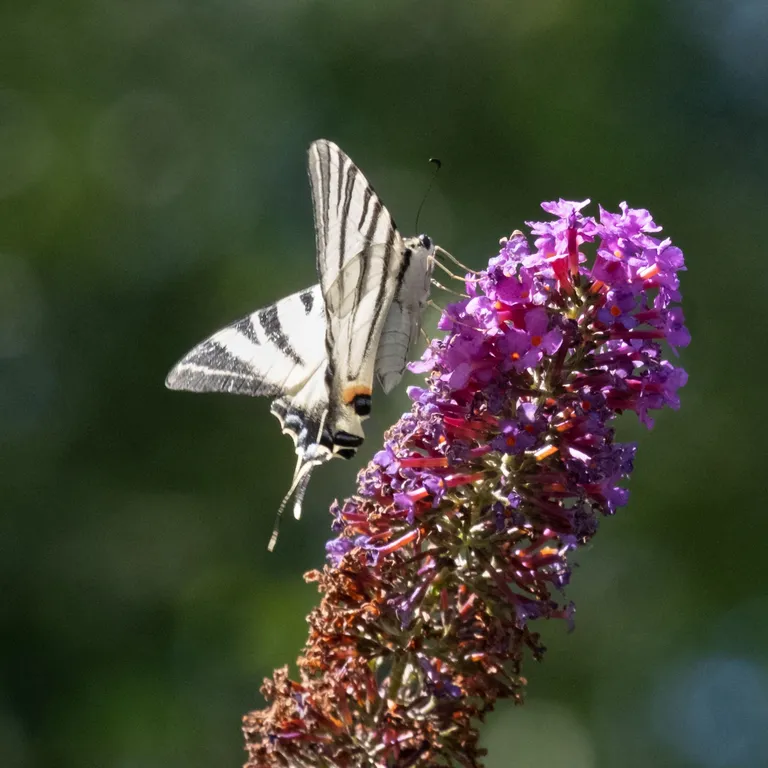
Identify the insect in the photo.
Iphiclides podalirius
